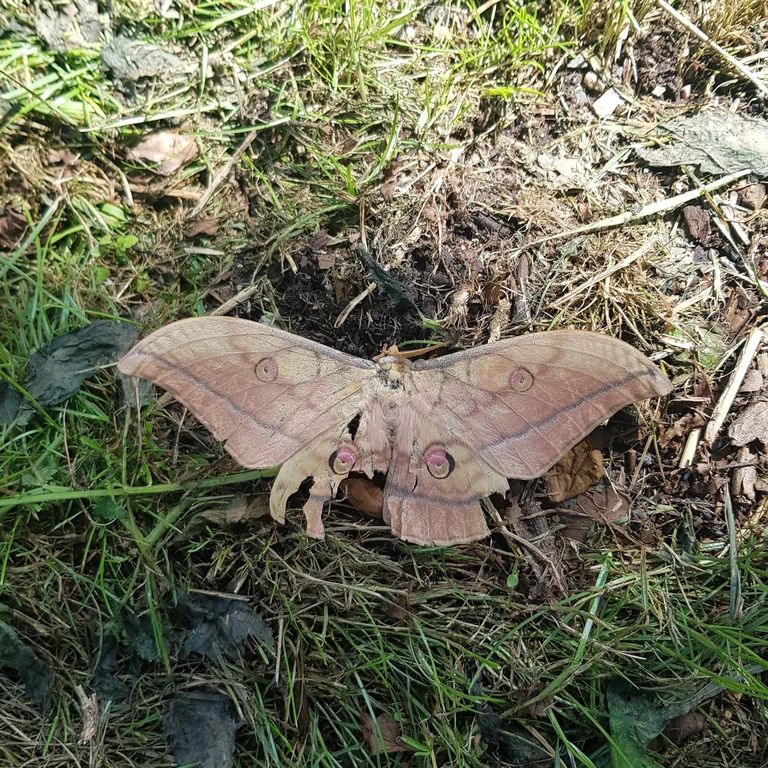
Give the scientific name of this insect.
Antheraea yamamai
